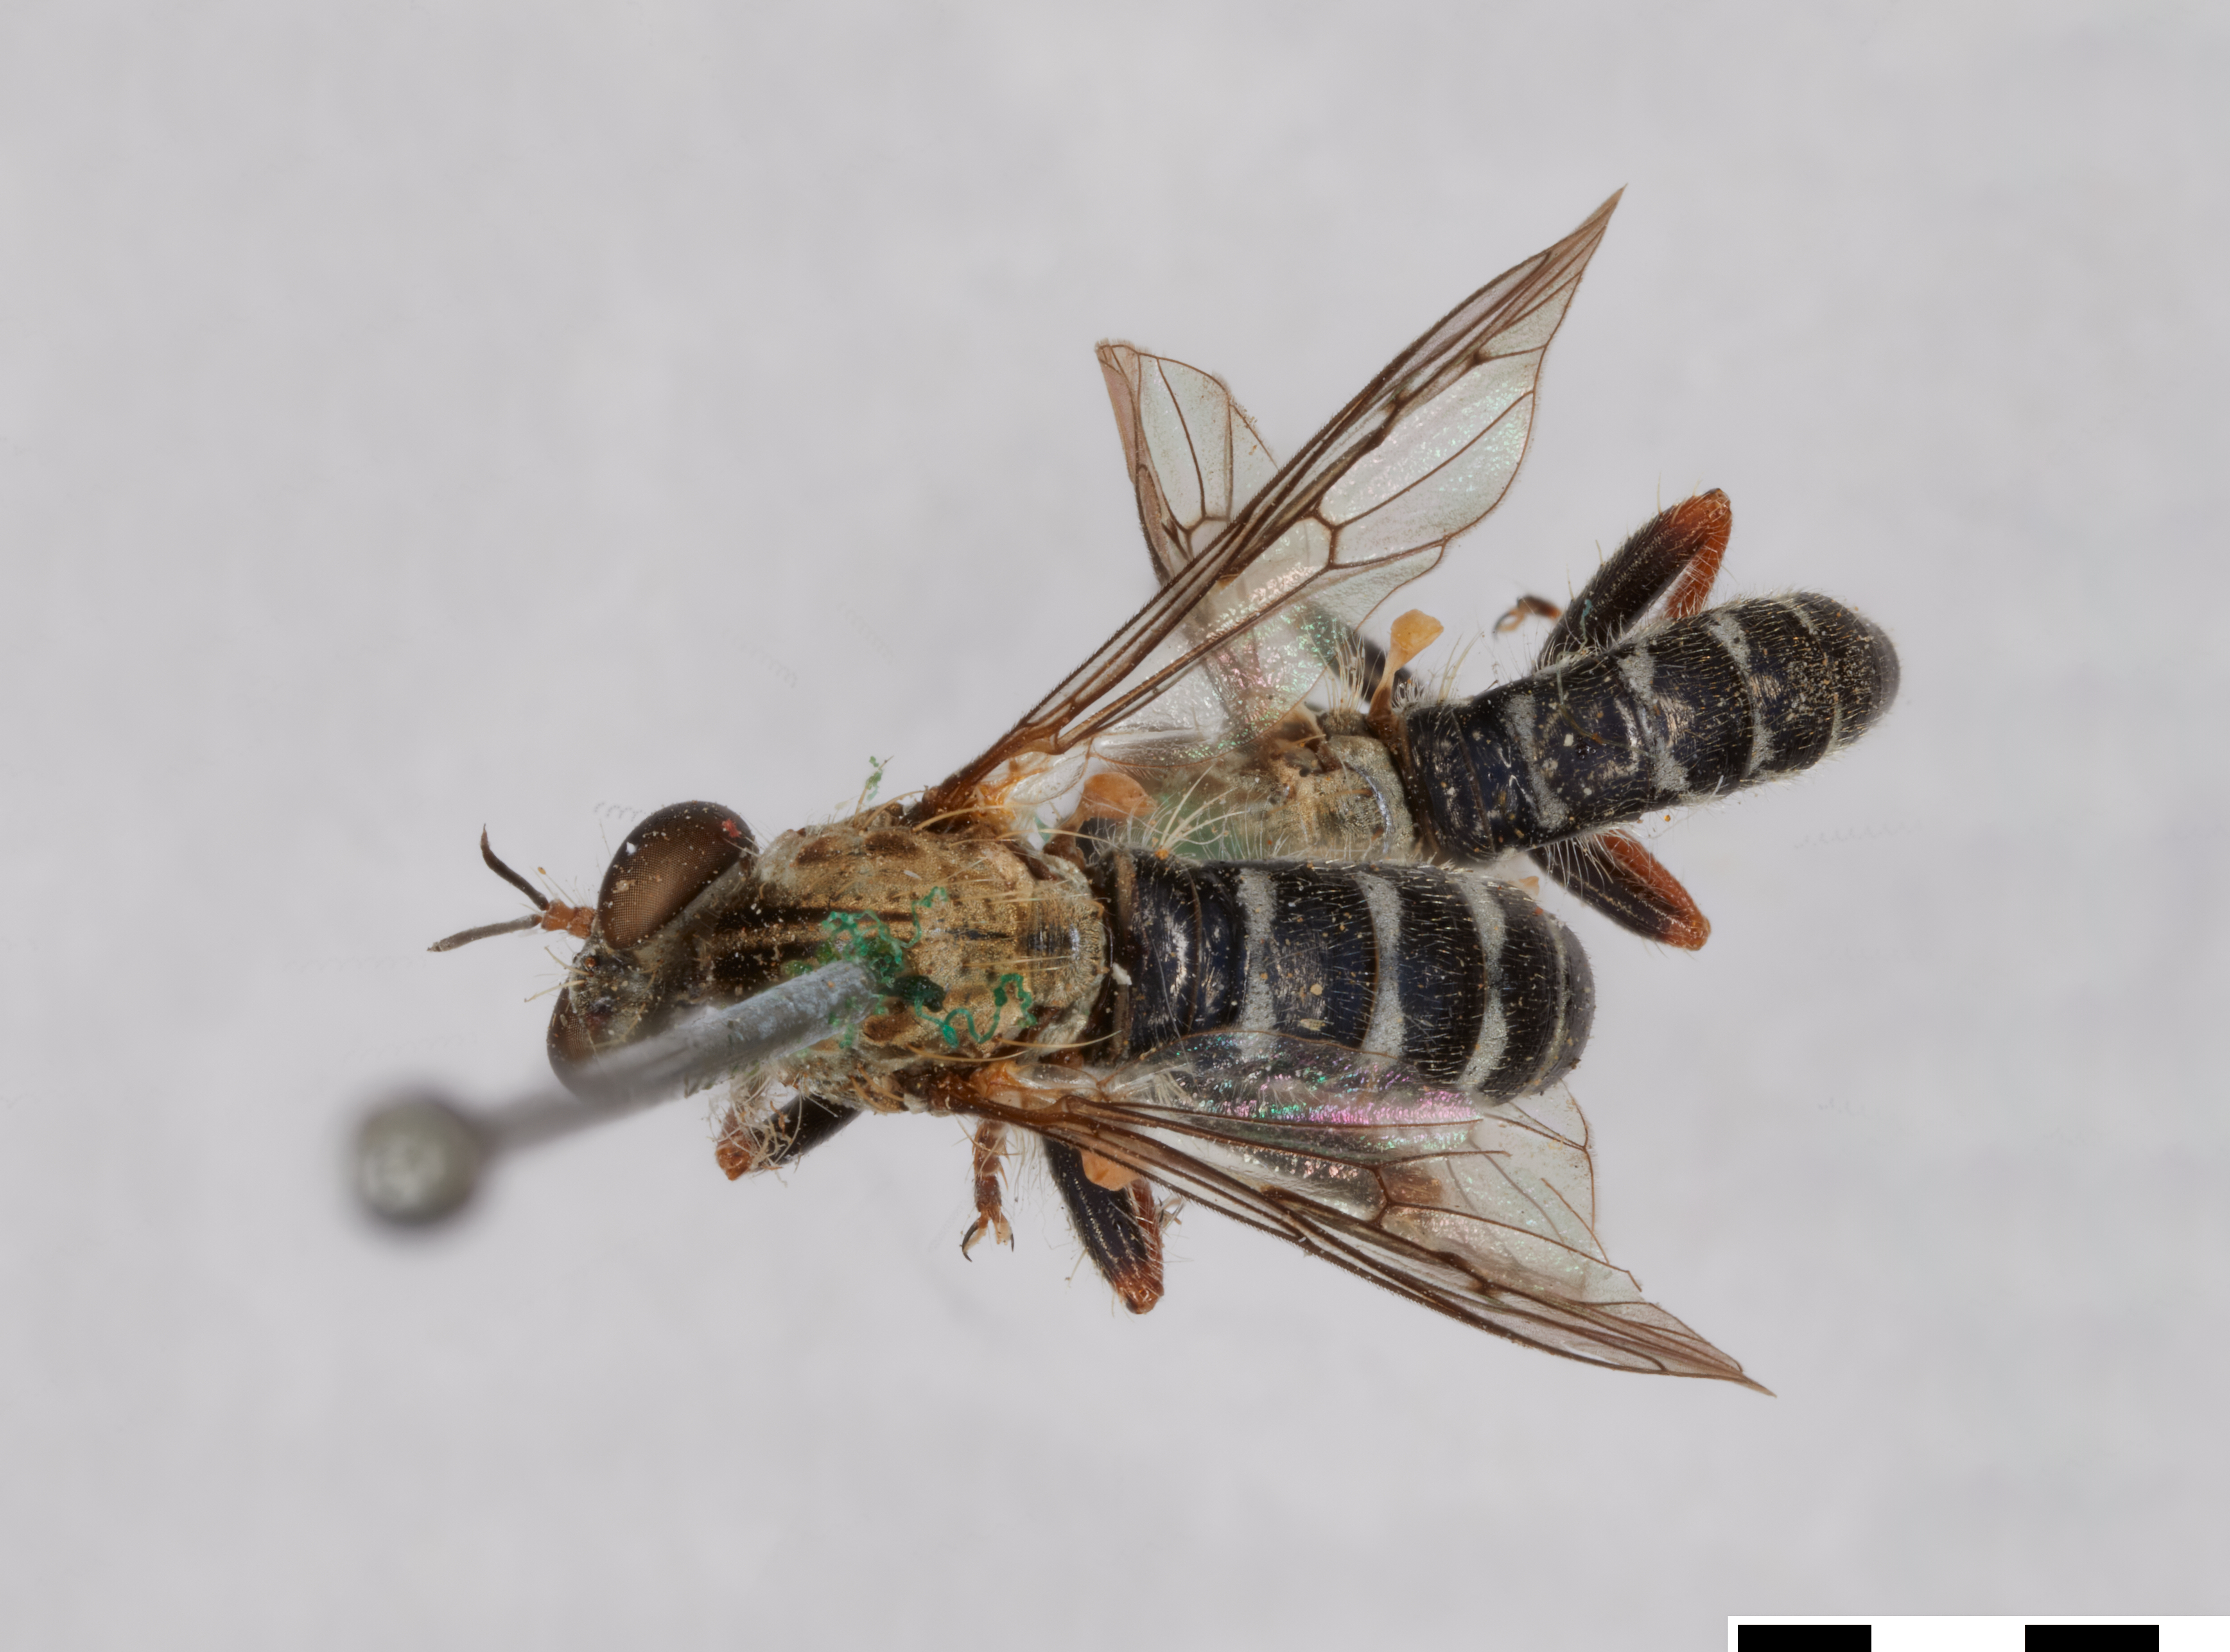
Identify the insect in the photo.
Metapogon punctipennis
